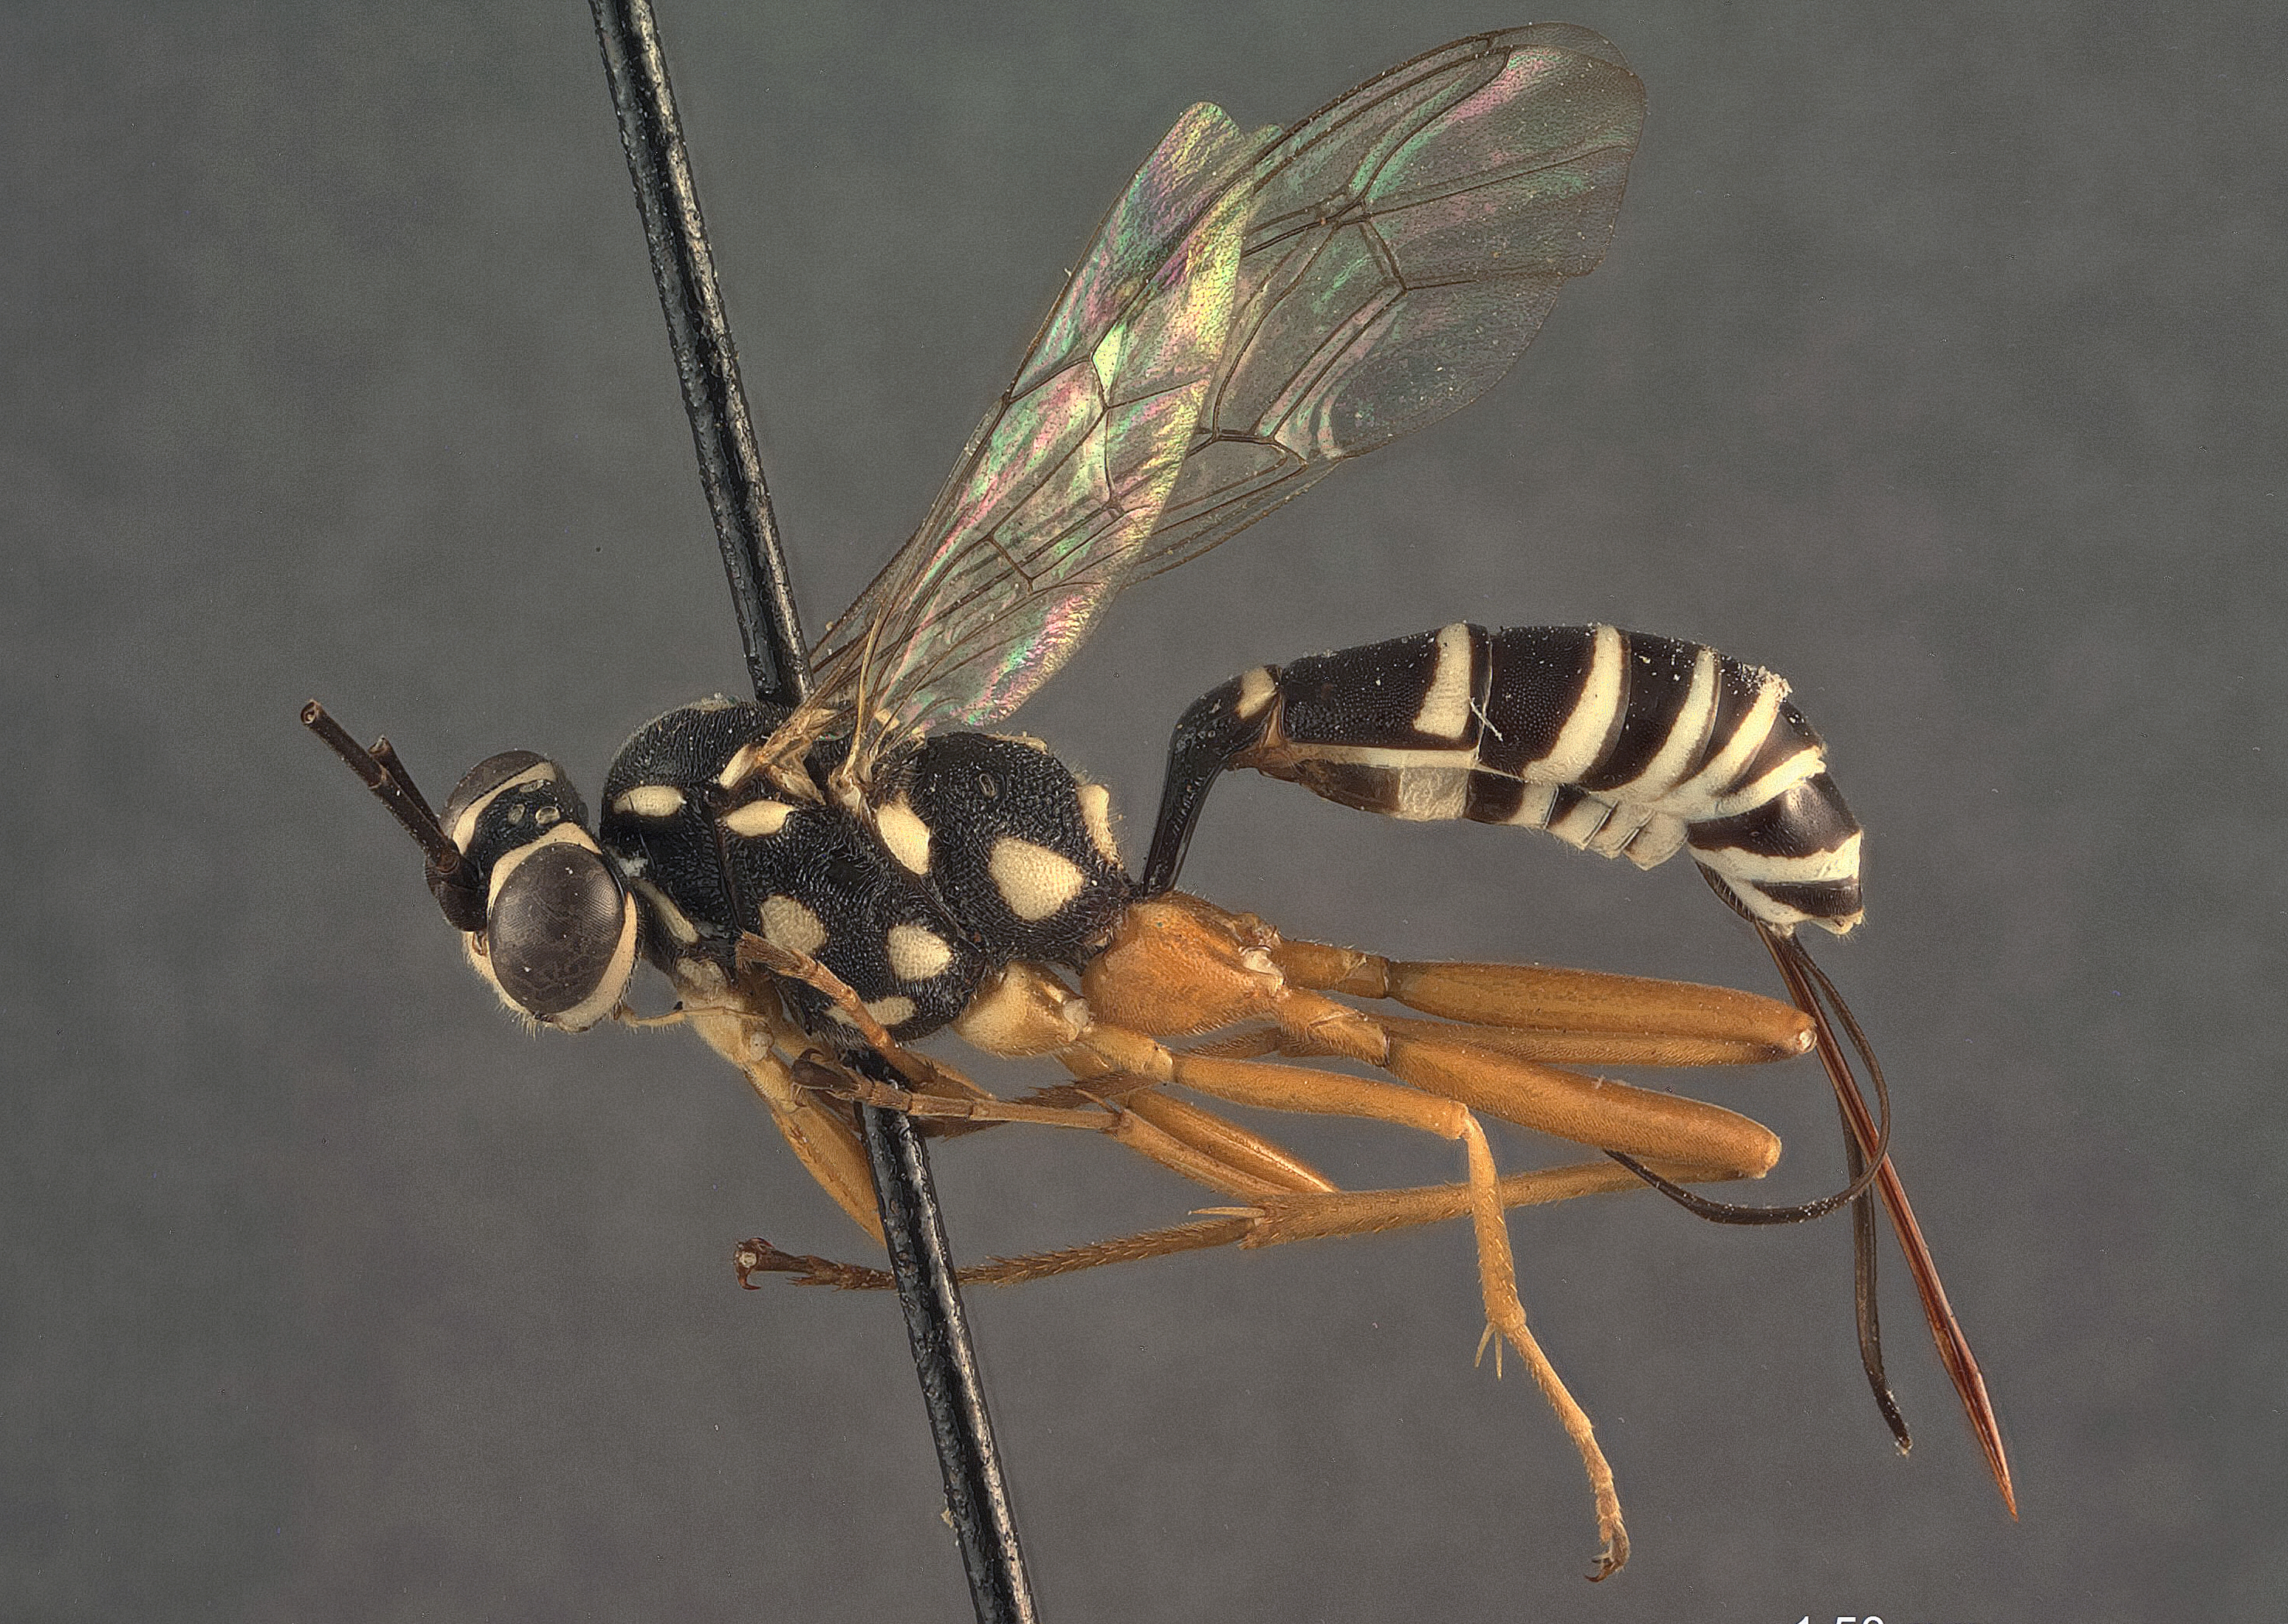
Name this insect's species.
Mesostenoideus octozonatus
